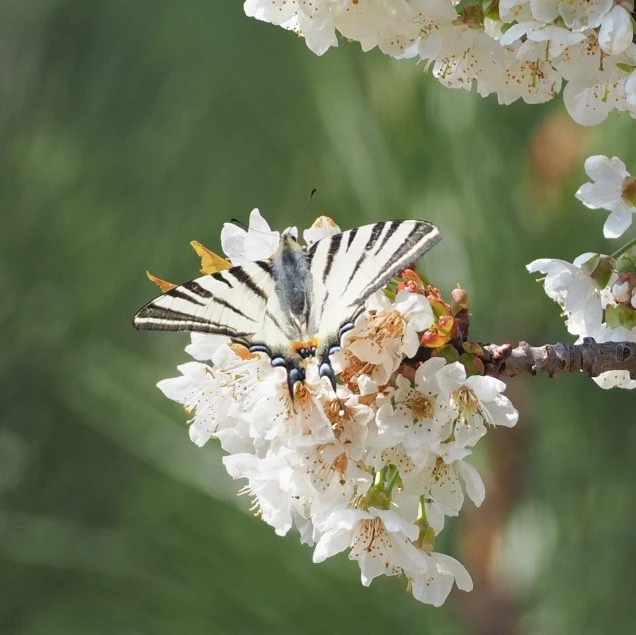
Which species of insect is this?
Iphiclides podalirius
